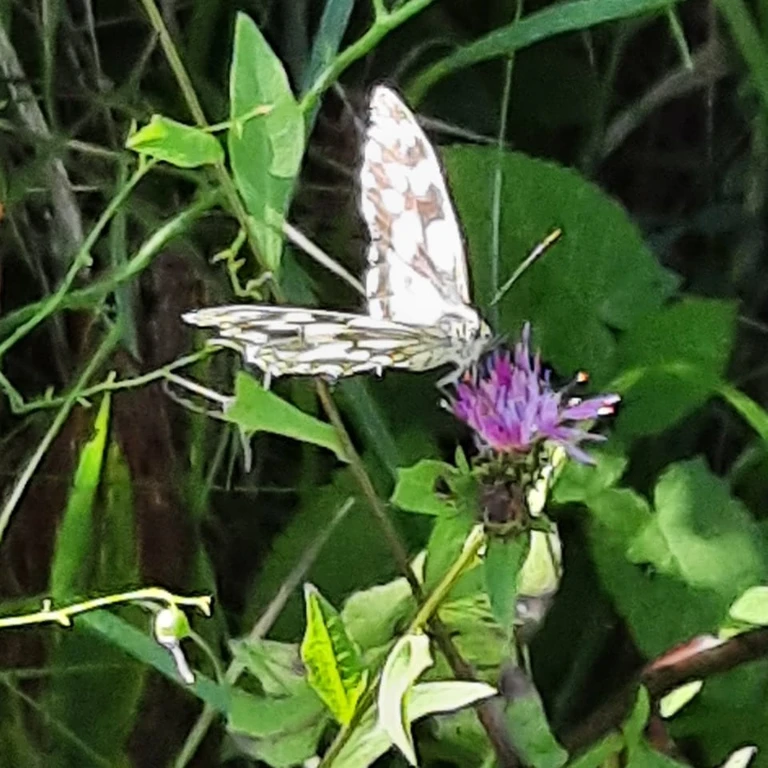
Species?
Melanargia galathea
